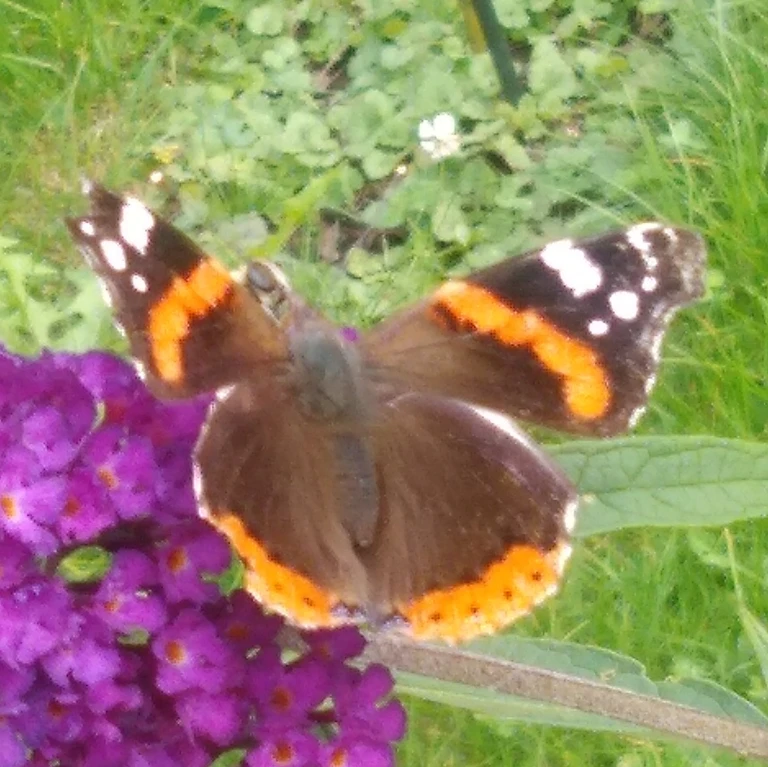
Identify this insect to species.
Vanessa atalanta
